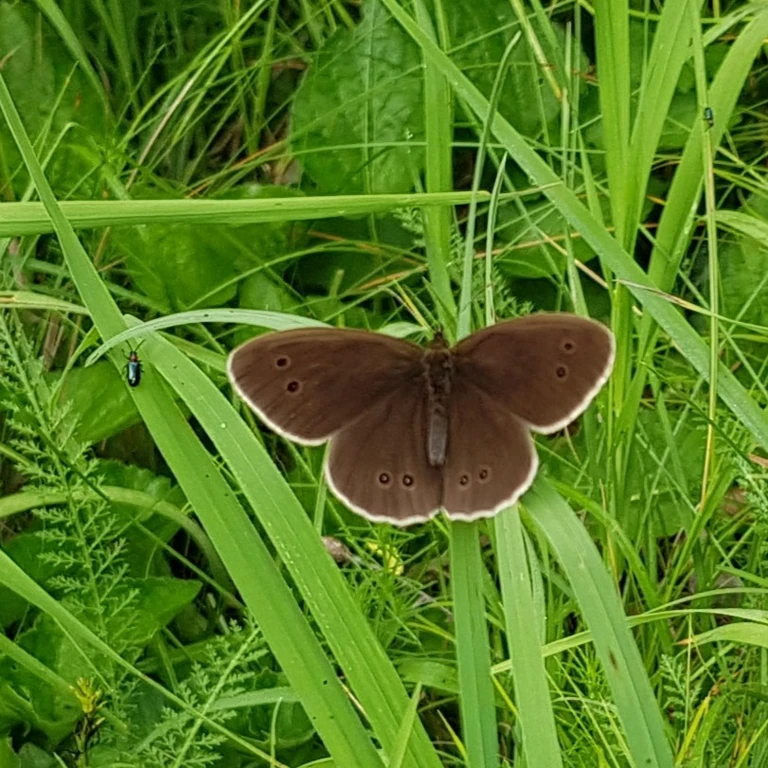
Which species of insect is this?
Aphantopus hyperantus
